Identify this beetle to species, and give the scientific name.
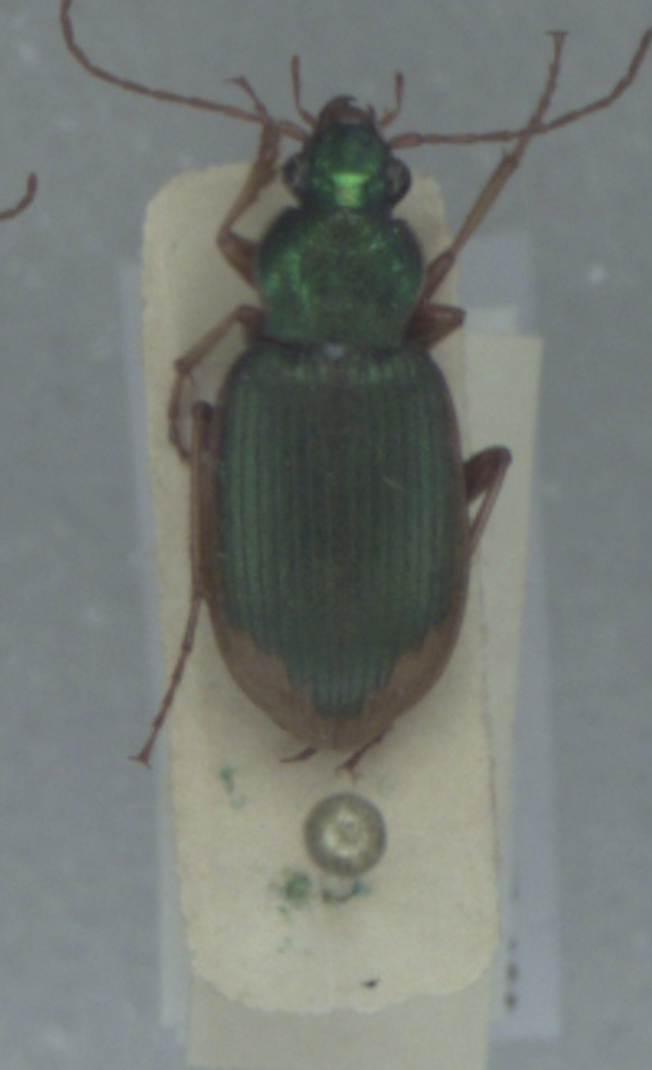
Chlaenius vestitus
